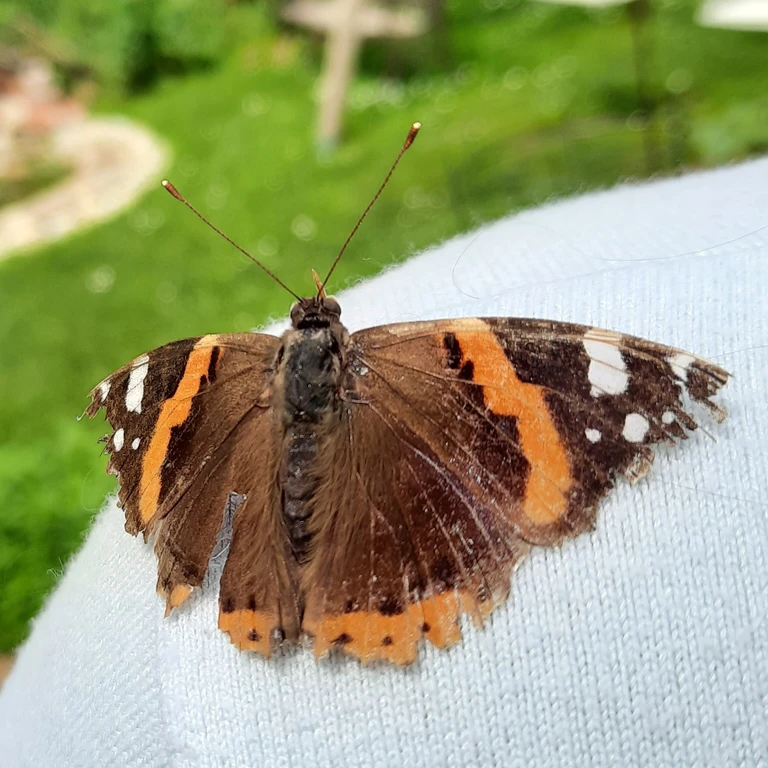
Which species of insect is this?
Vanessa atalanta
